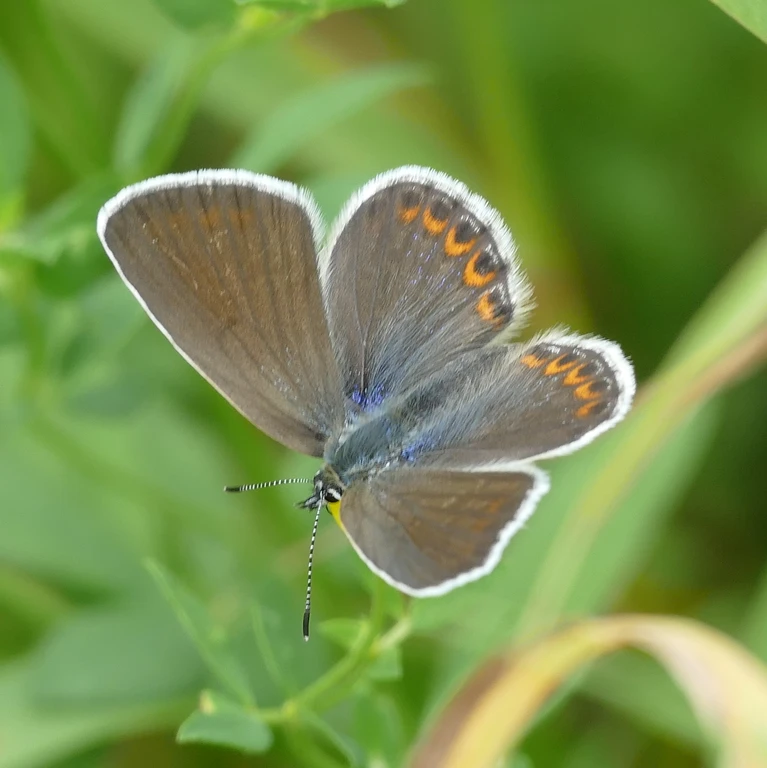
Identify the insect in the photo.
Polyommatus icarus
